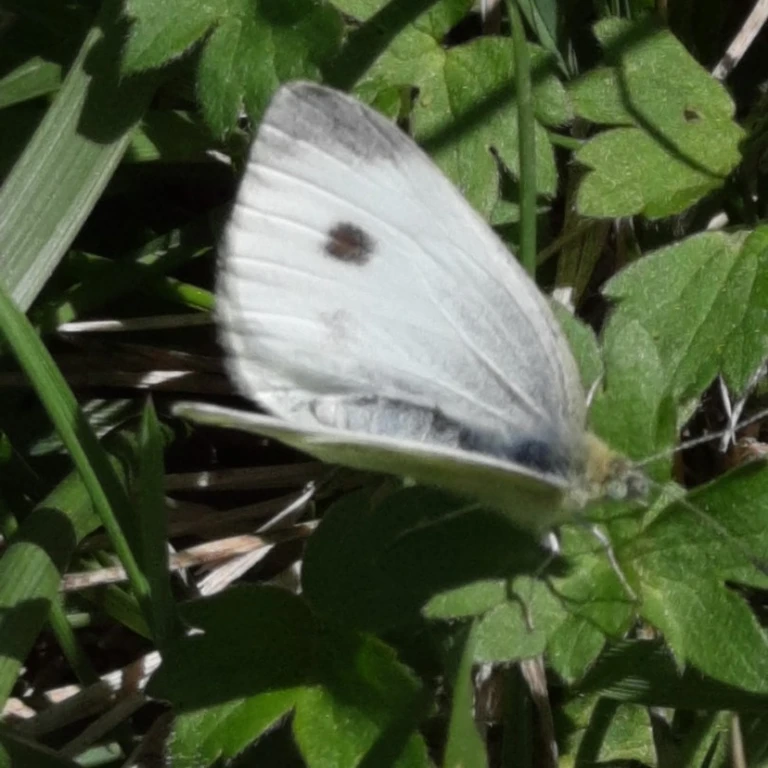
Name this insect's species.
Pieris rapae
